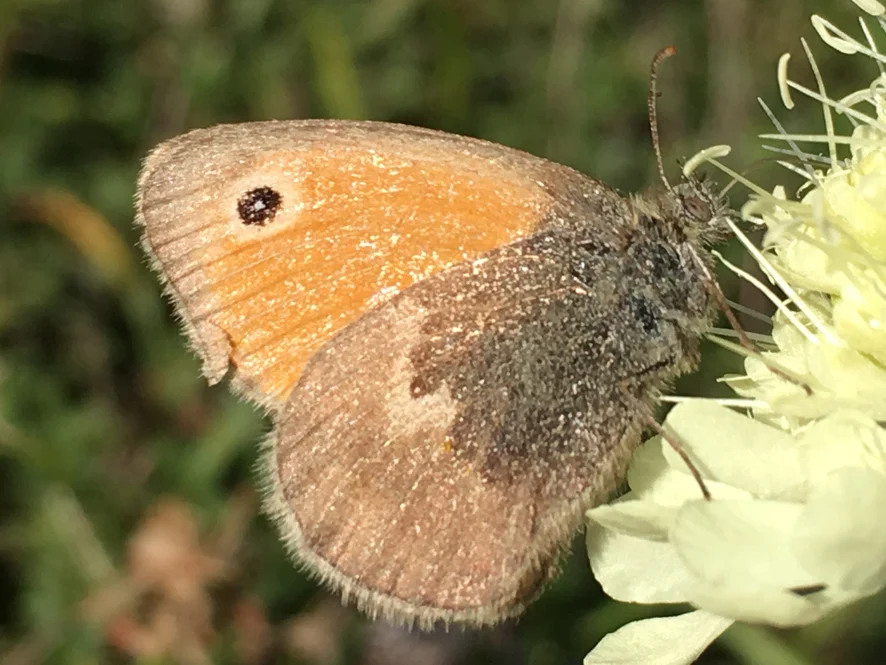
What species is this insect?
Coenonympha pamphilus
